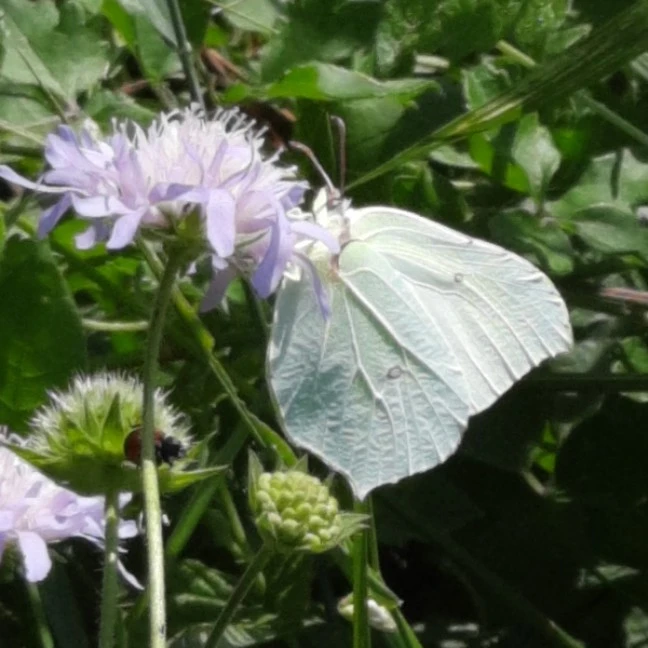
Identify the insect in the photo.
Gonepteryx rhamni
